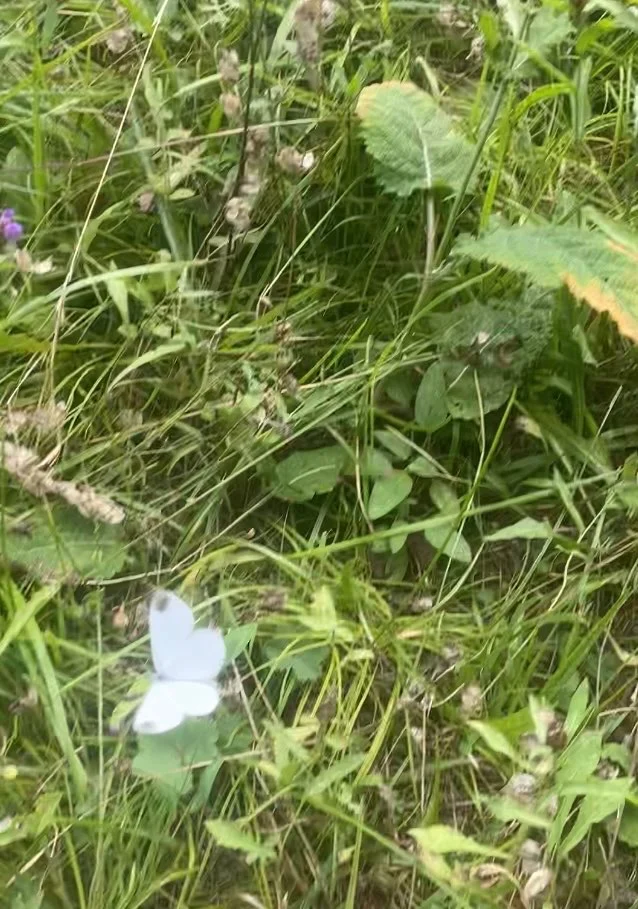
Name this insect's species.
Leptidea sinapis/juvernica
